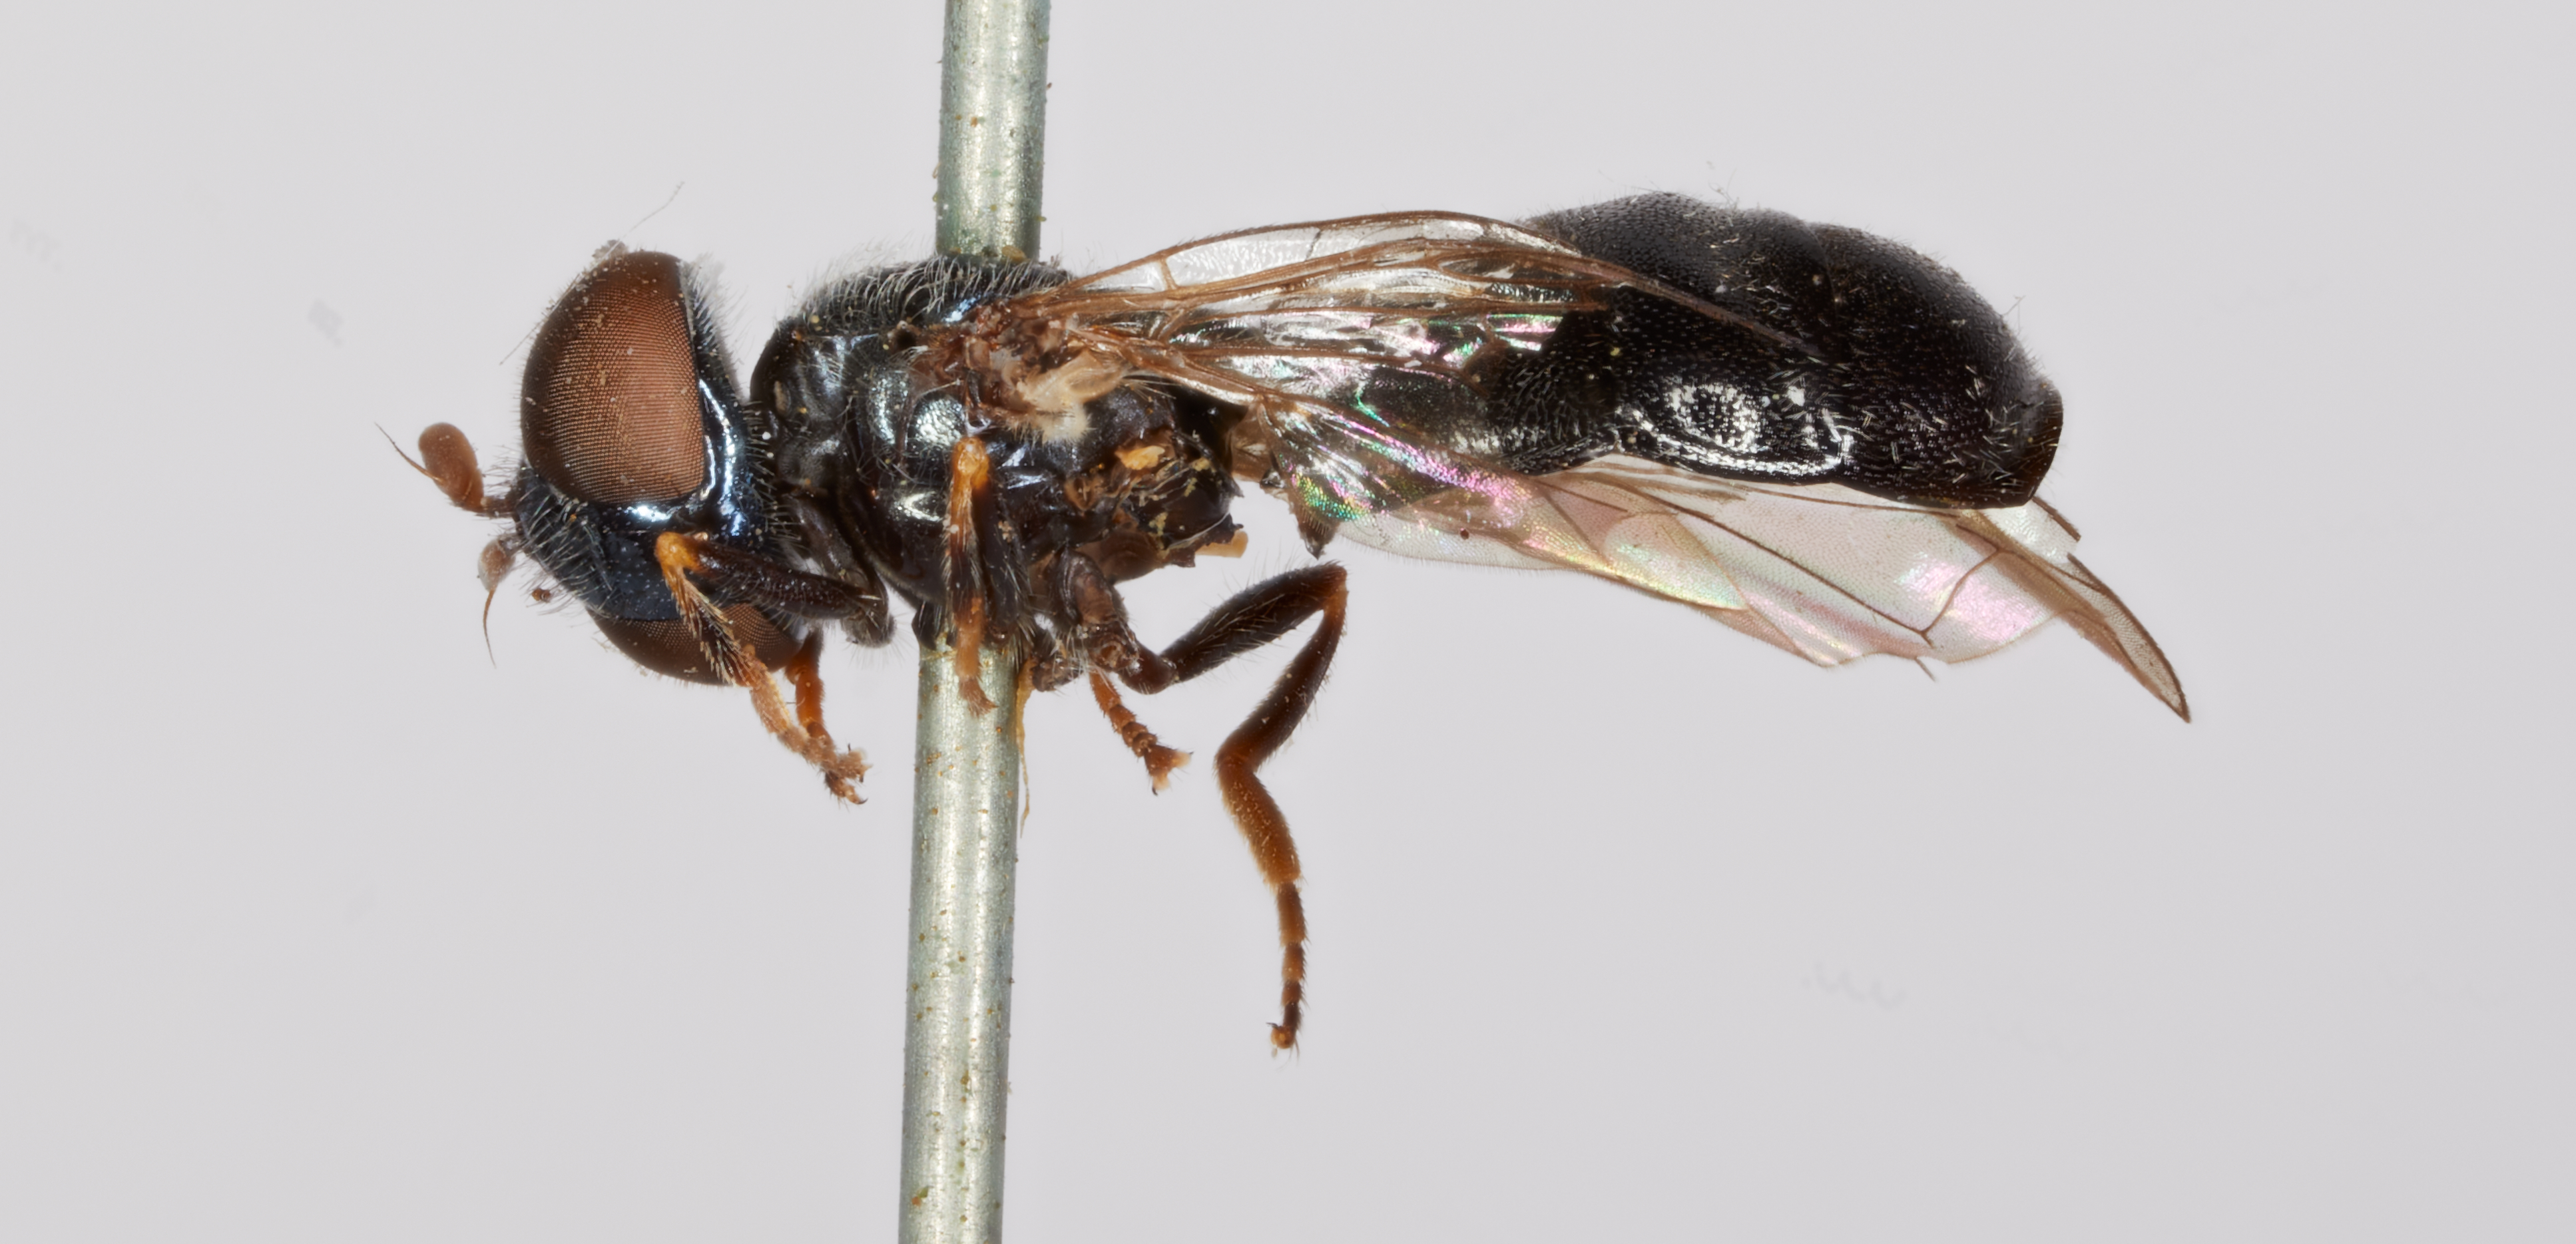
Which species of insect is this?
Pipiza pistacoides
